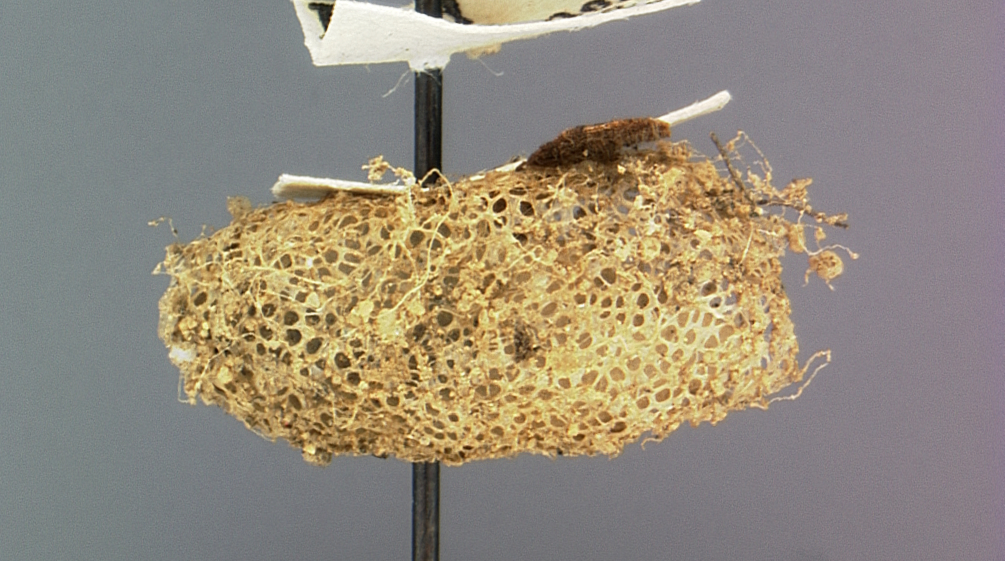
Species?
Arge willi
